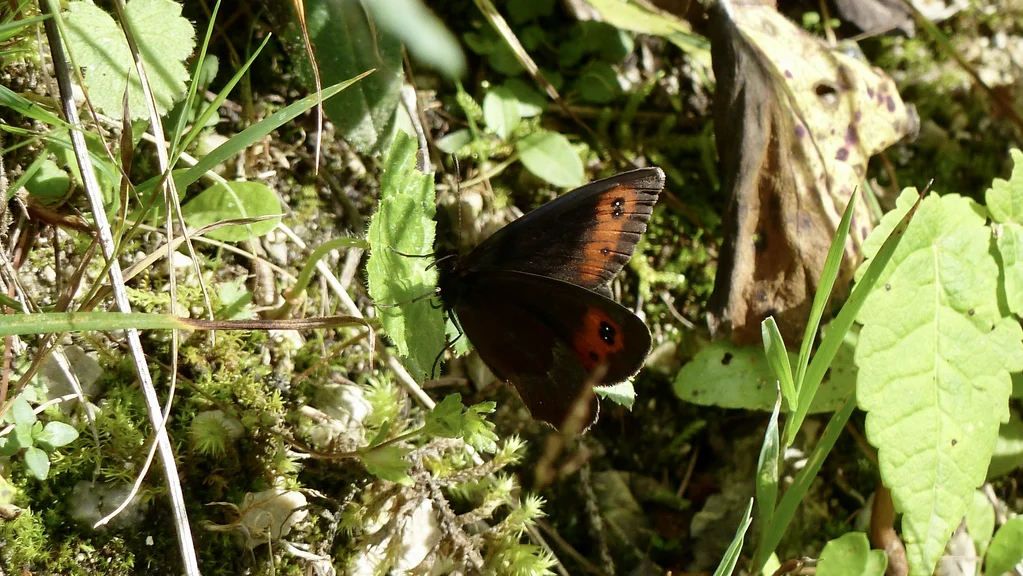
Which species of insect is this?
Erebia aethiops
